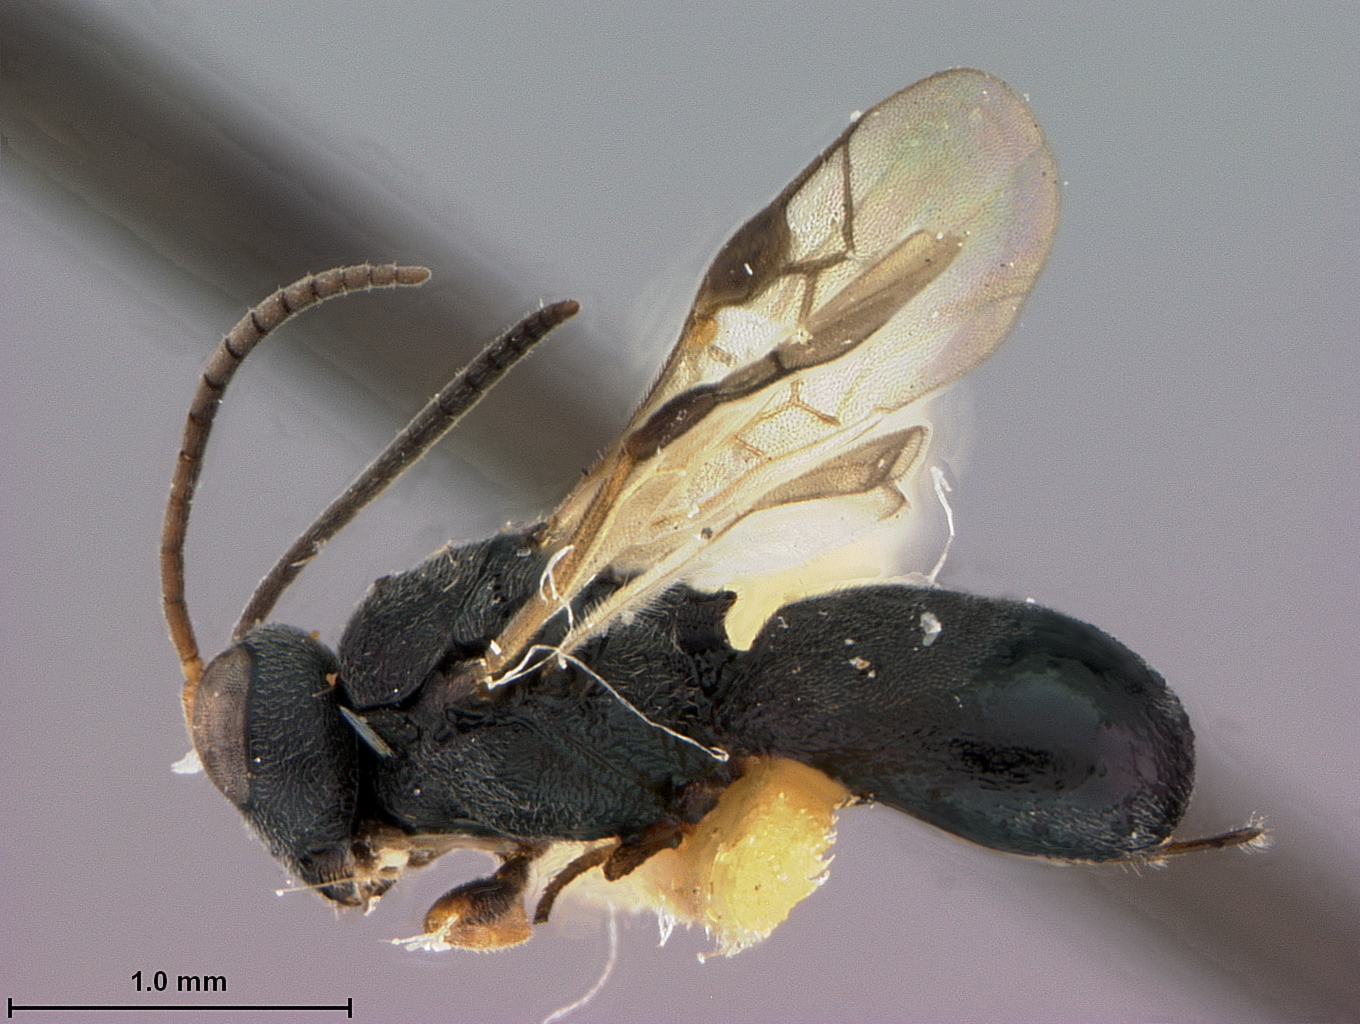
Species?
Chelonus burksi
